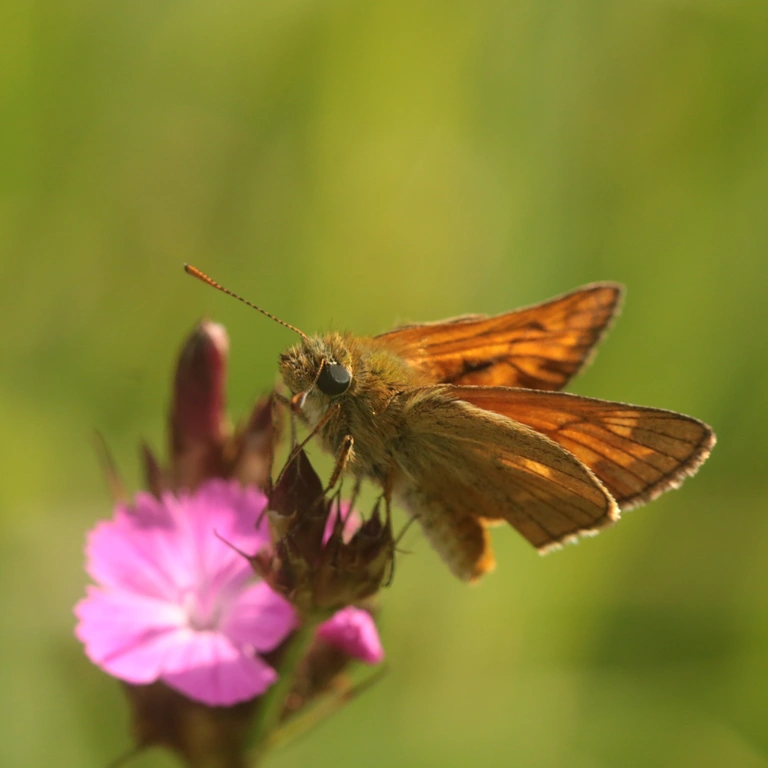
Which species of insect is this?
Ochlodes sylvanus (also Ochlodes venata)
